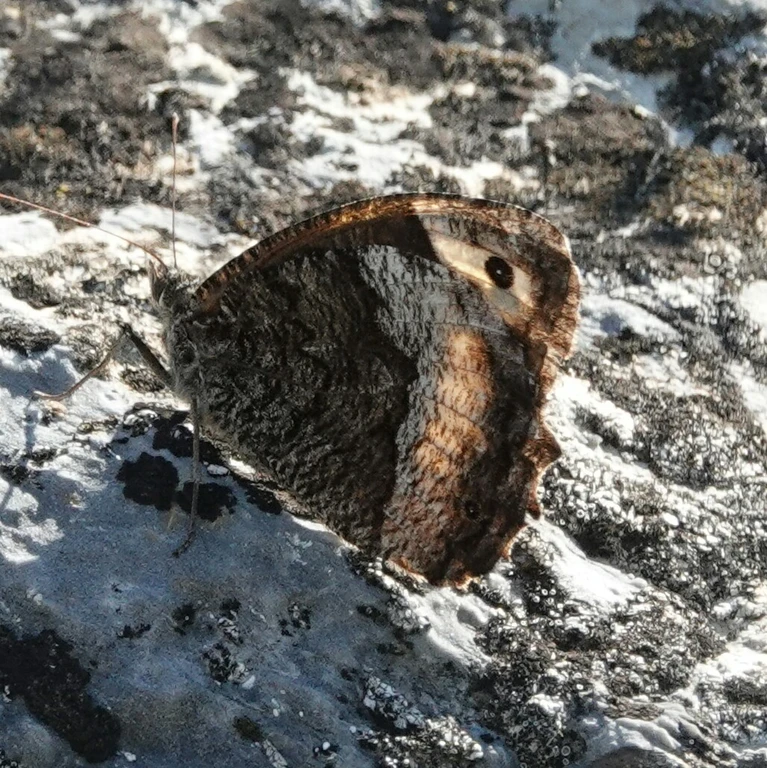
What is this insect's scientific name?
Hipparchia fagi
